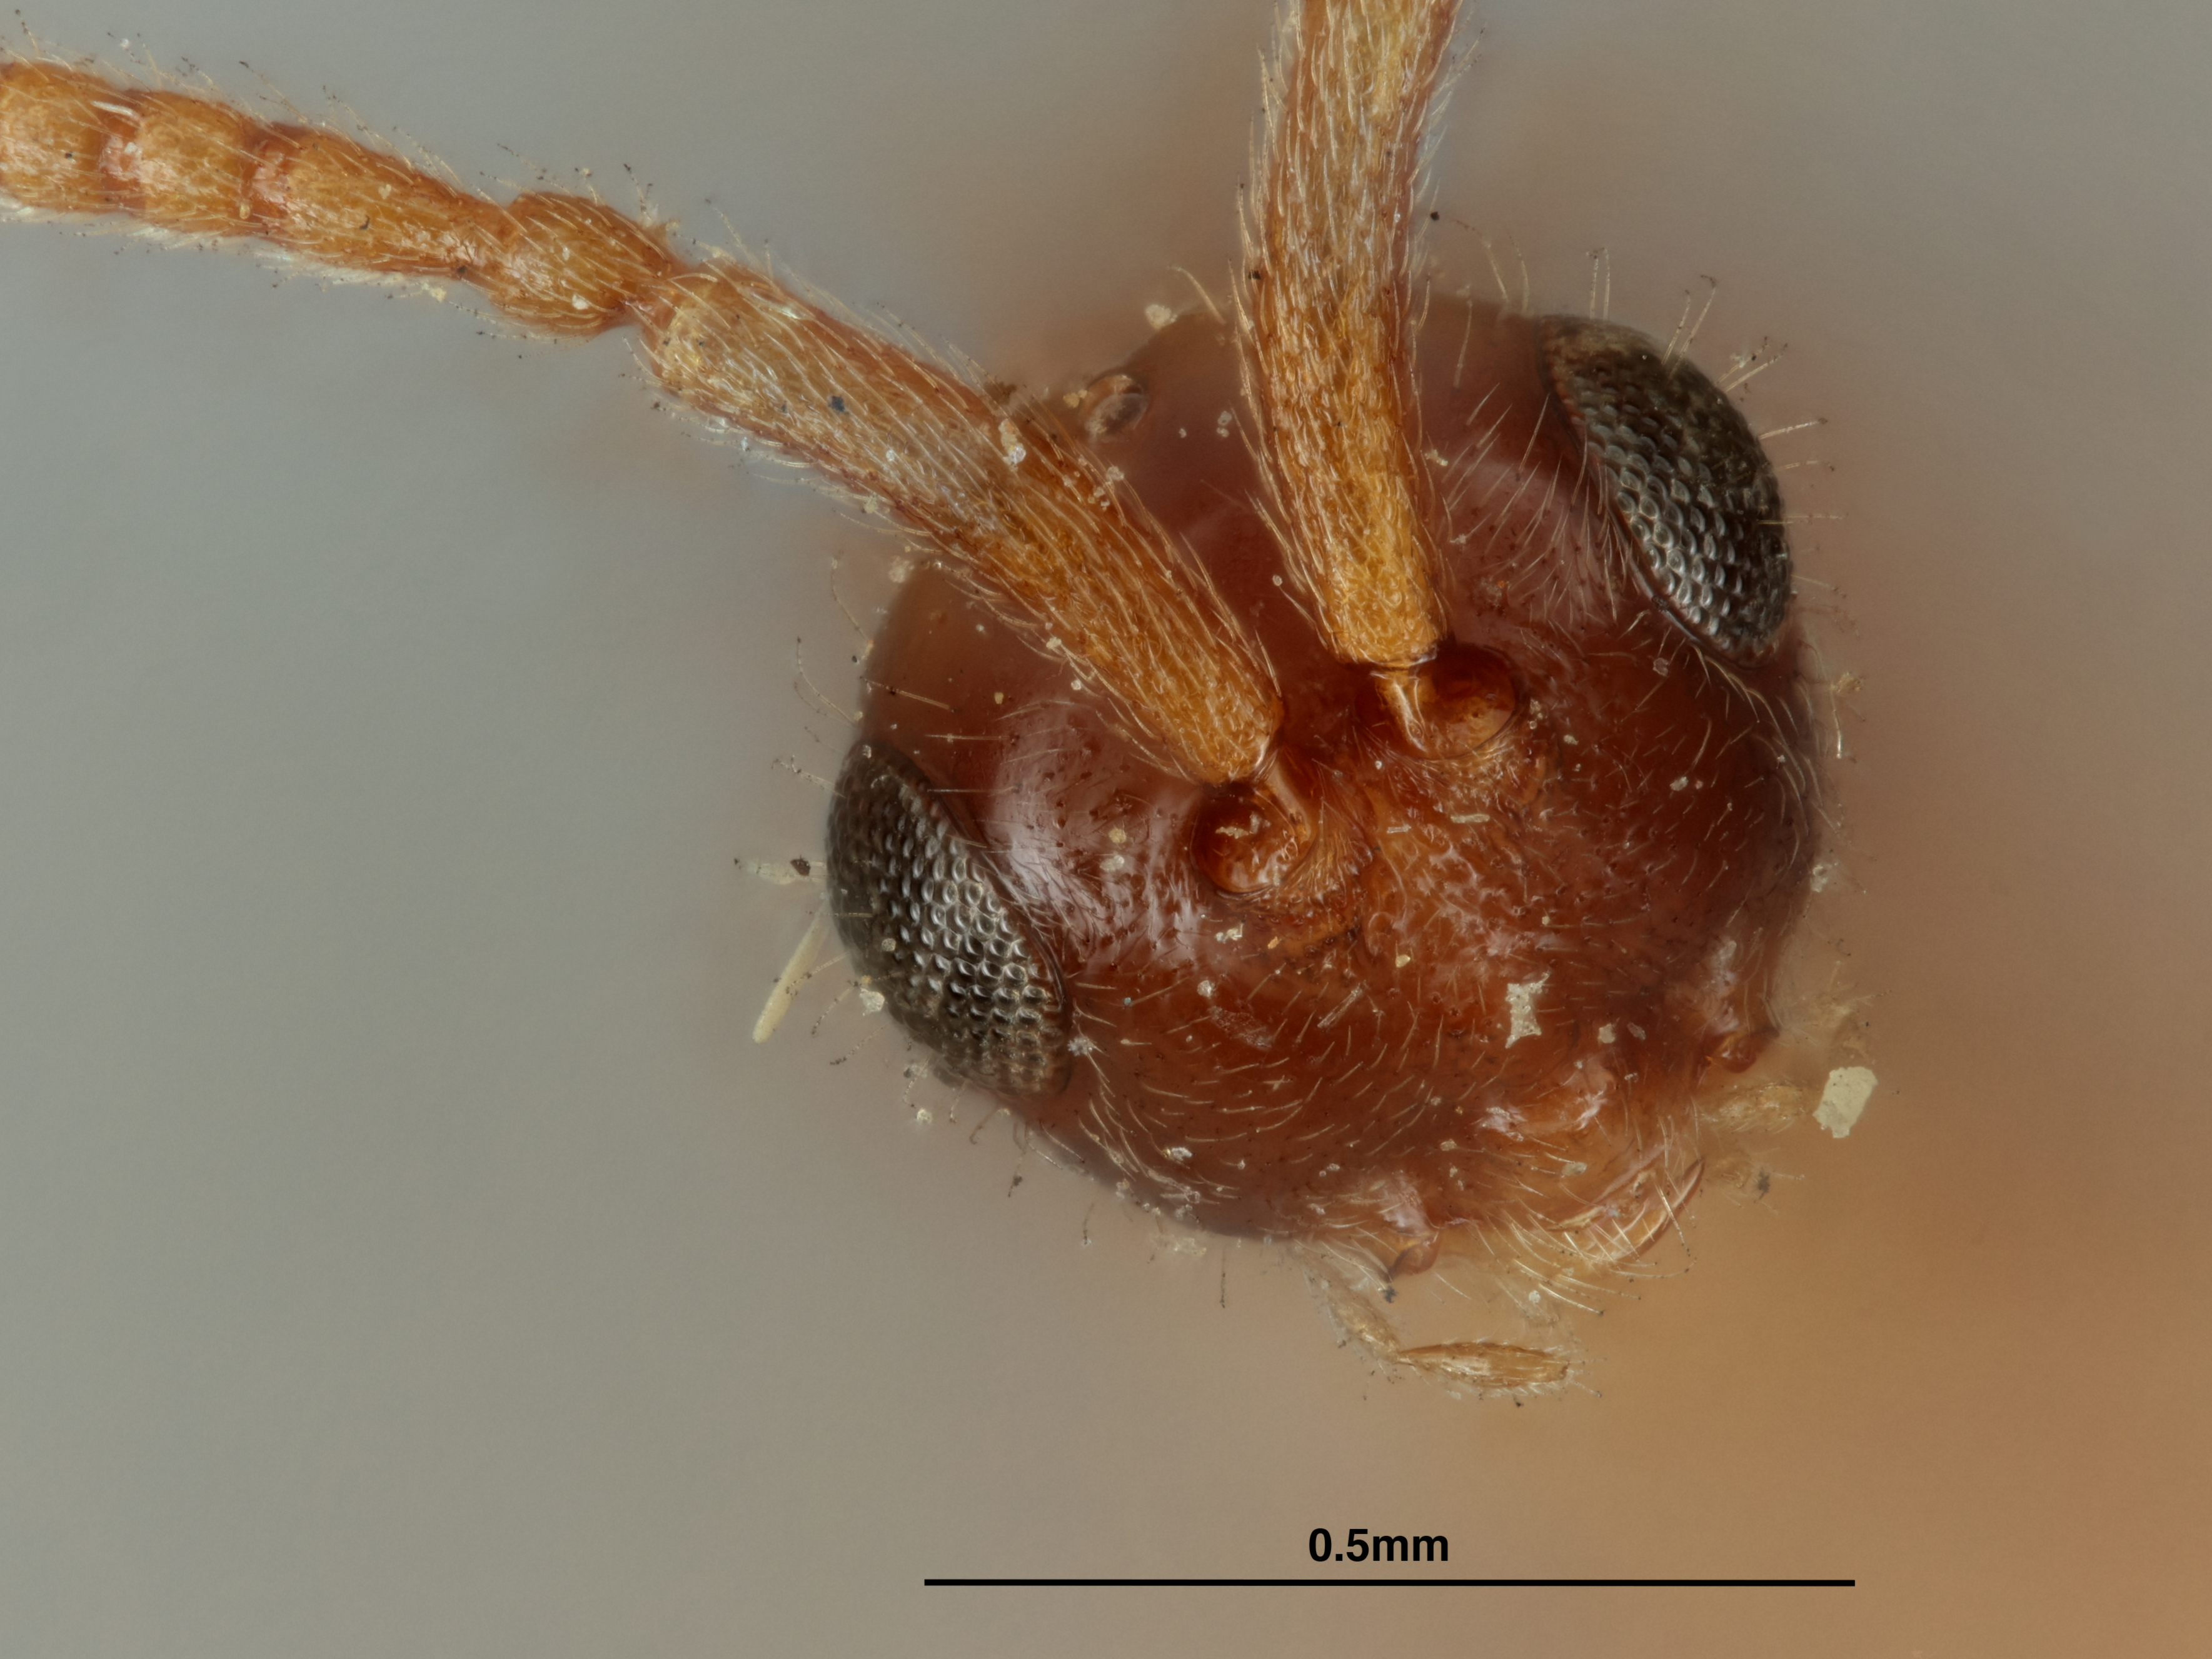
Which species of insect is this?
Acropiesta flavicauda
